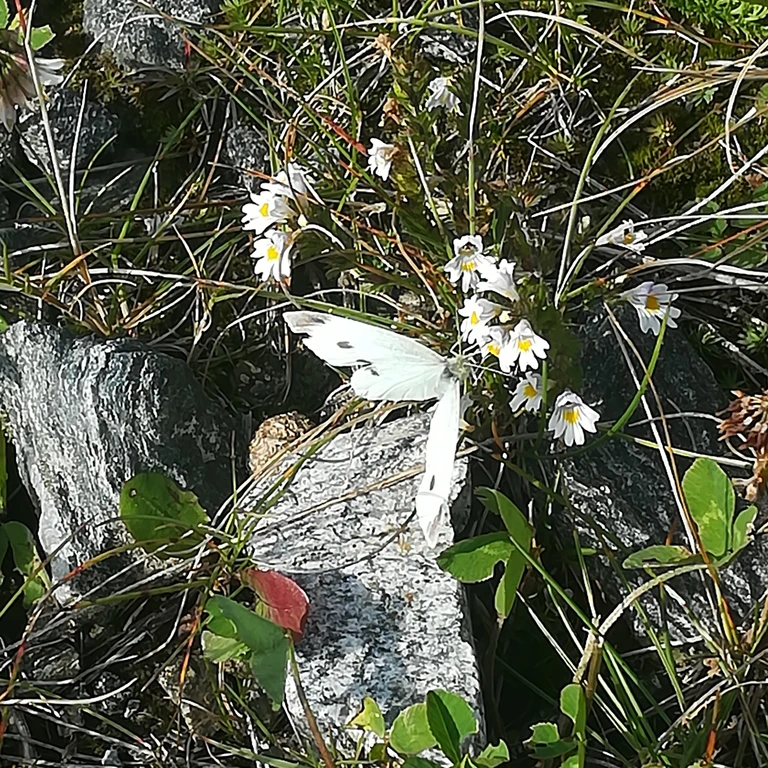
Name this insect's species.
Pieris rapae
